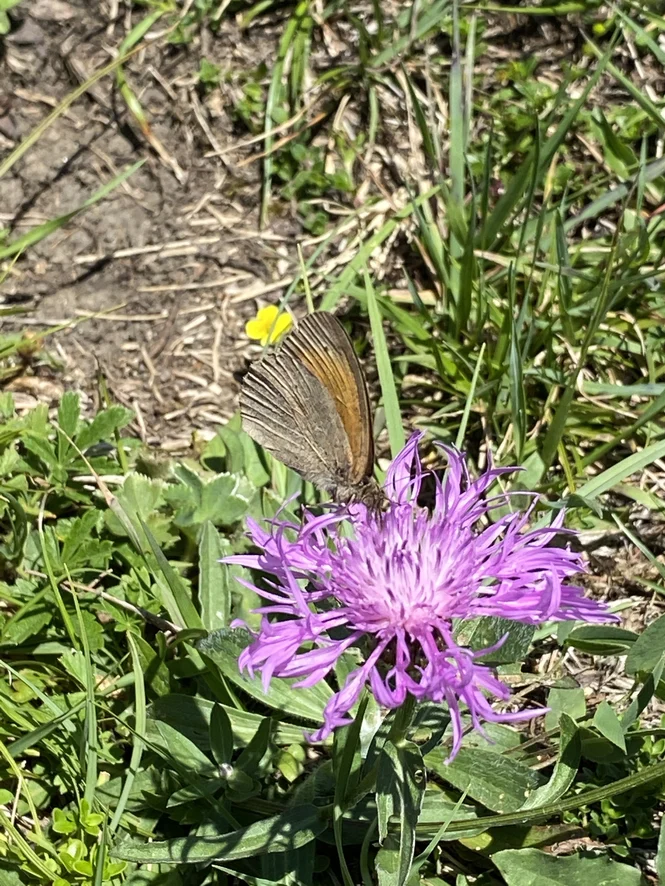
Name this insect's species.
Maniola jurtina
